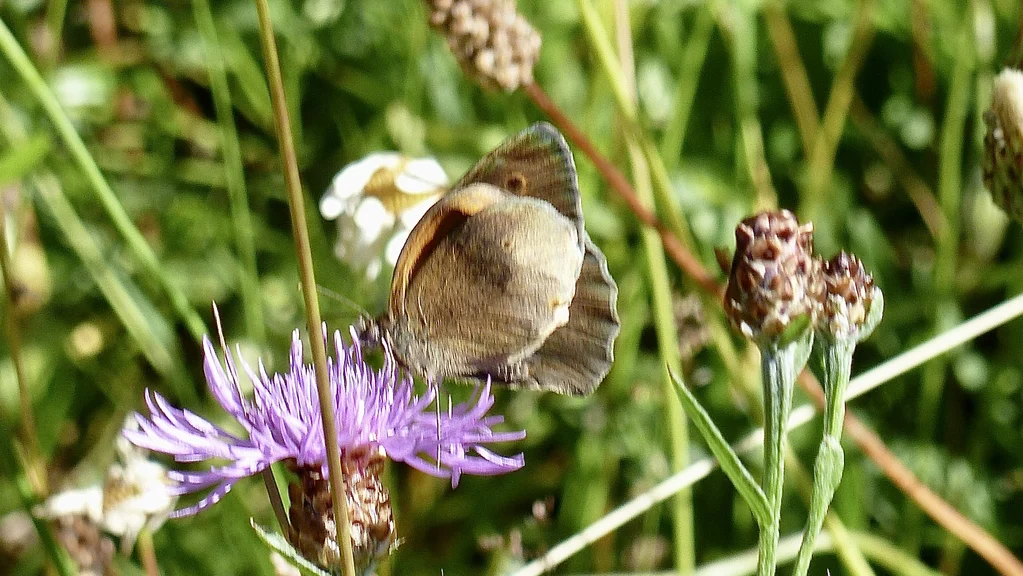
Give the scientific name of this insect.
Maniola jurtina
